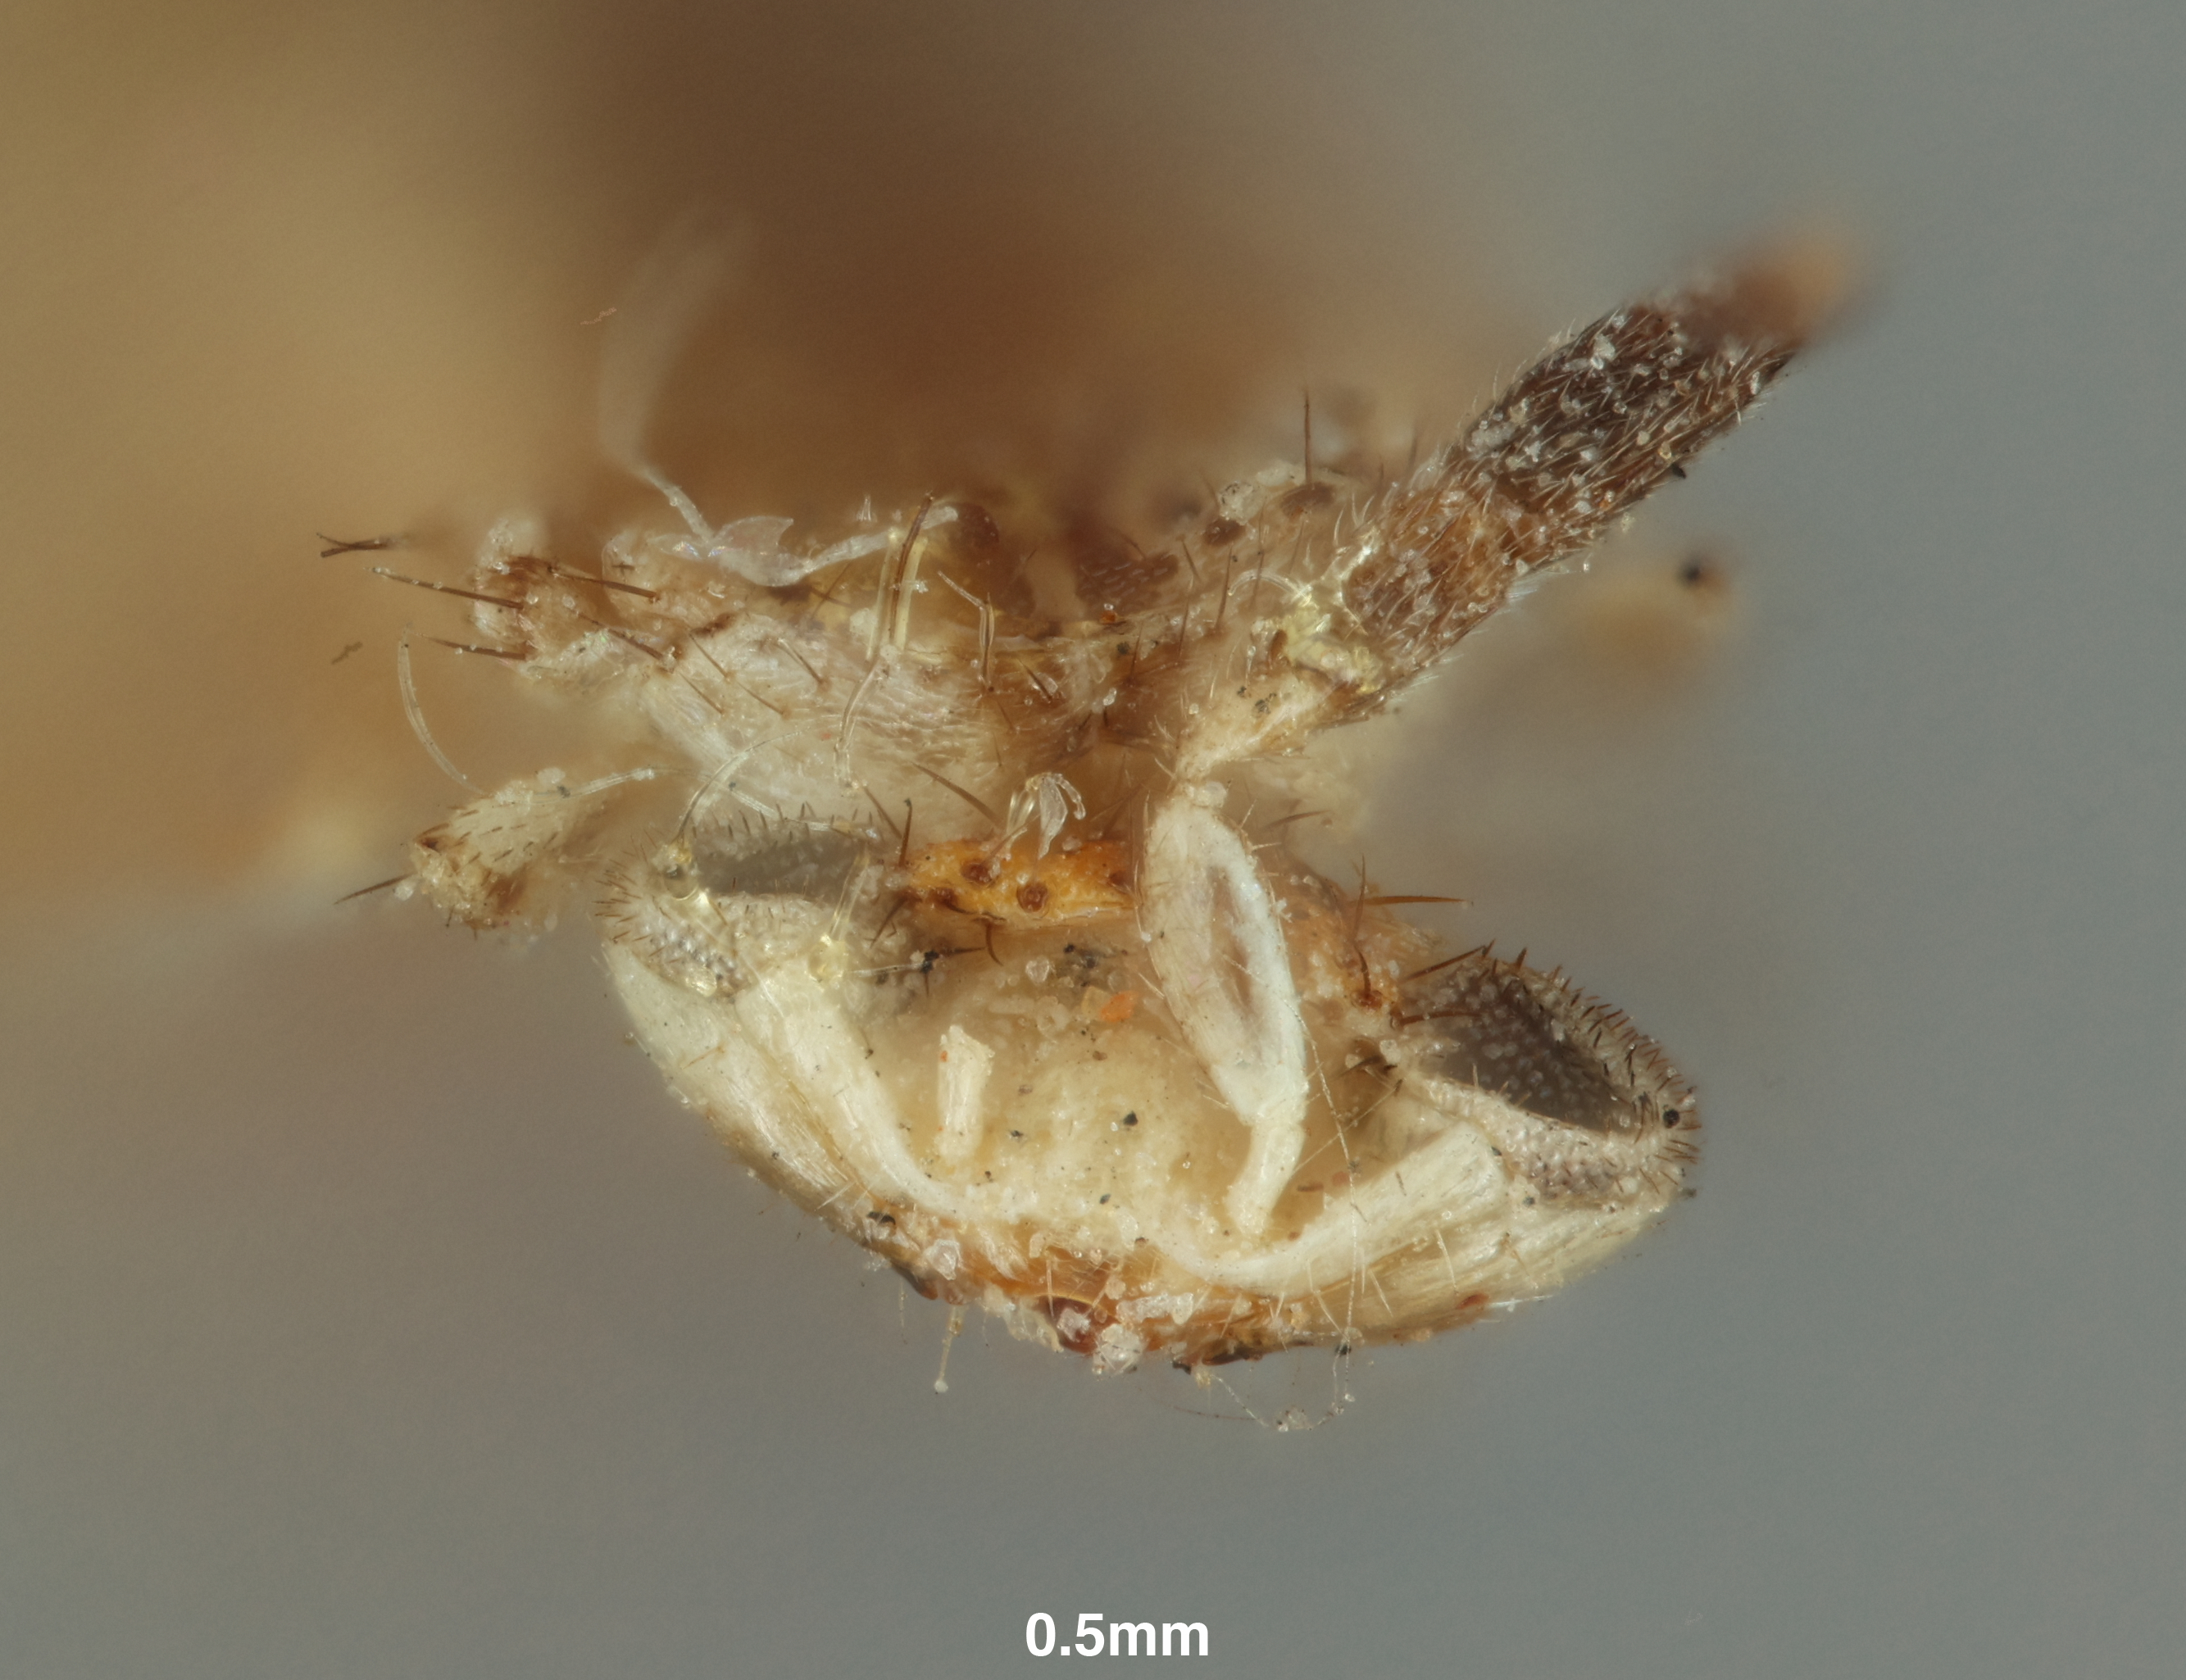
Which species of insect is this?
Perissopterus punctaticorpus
